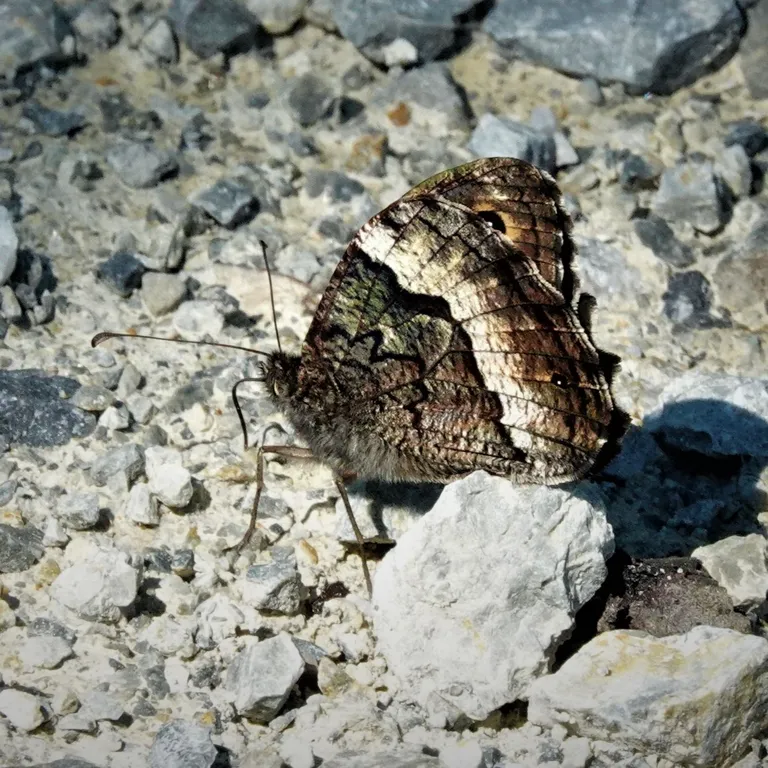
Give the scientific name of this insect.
Hipparchia fagi
